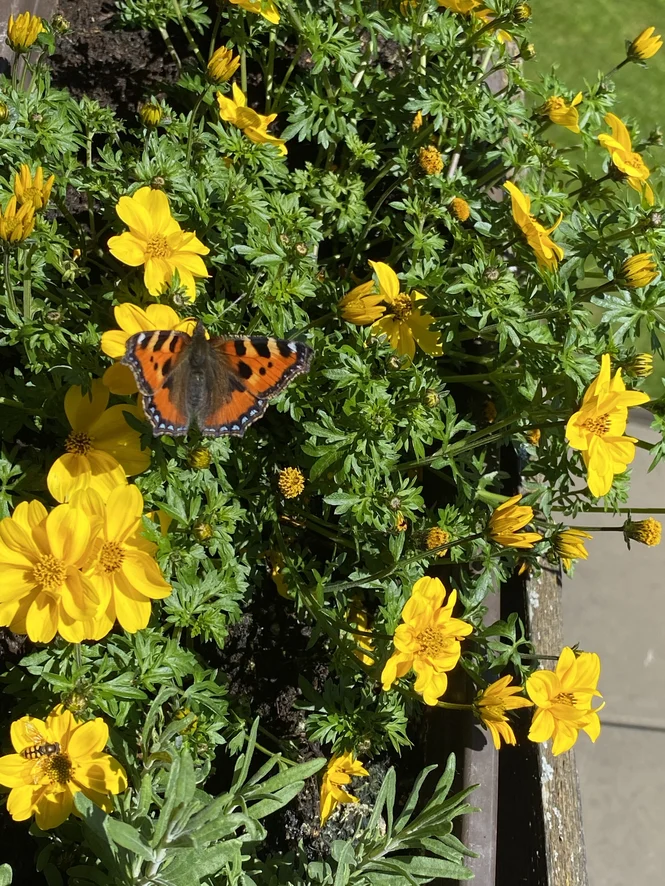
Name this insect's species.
Aglais urticae
